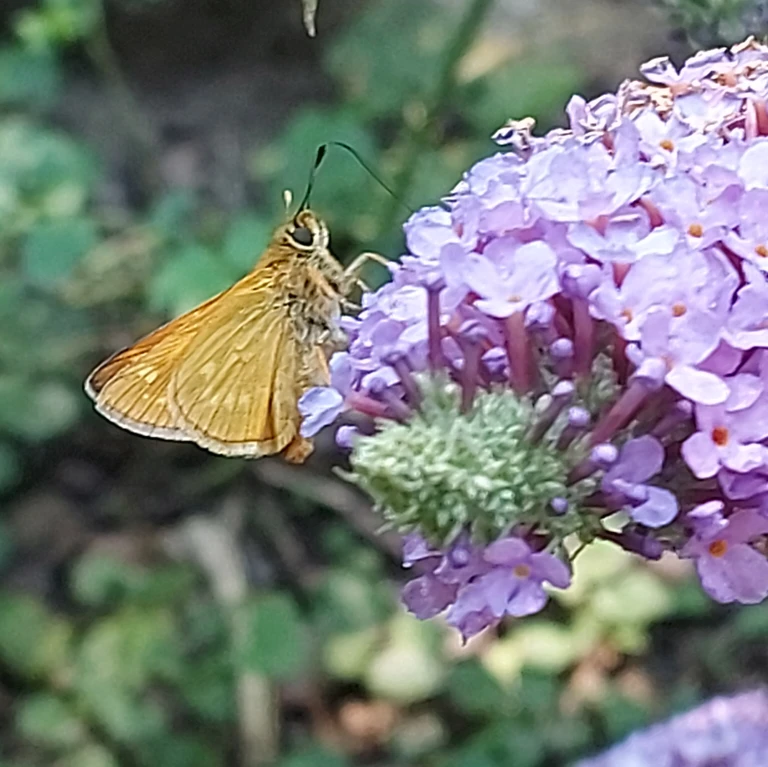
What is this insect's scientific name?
Ochlodes sylvanus (also Ochlodes venata)
